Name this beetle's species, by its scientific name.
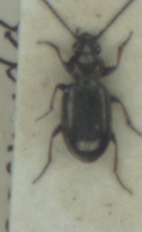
Bembidion properans
